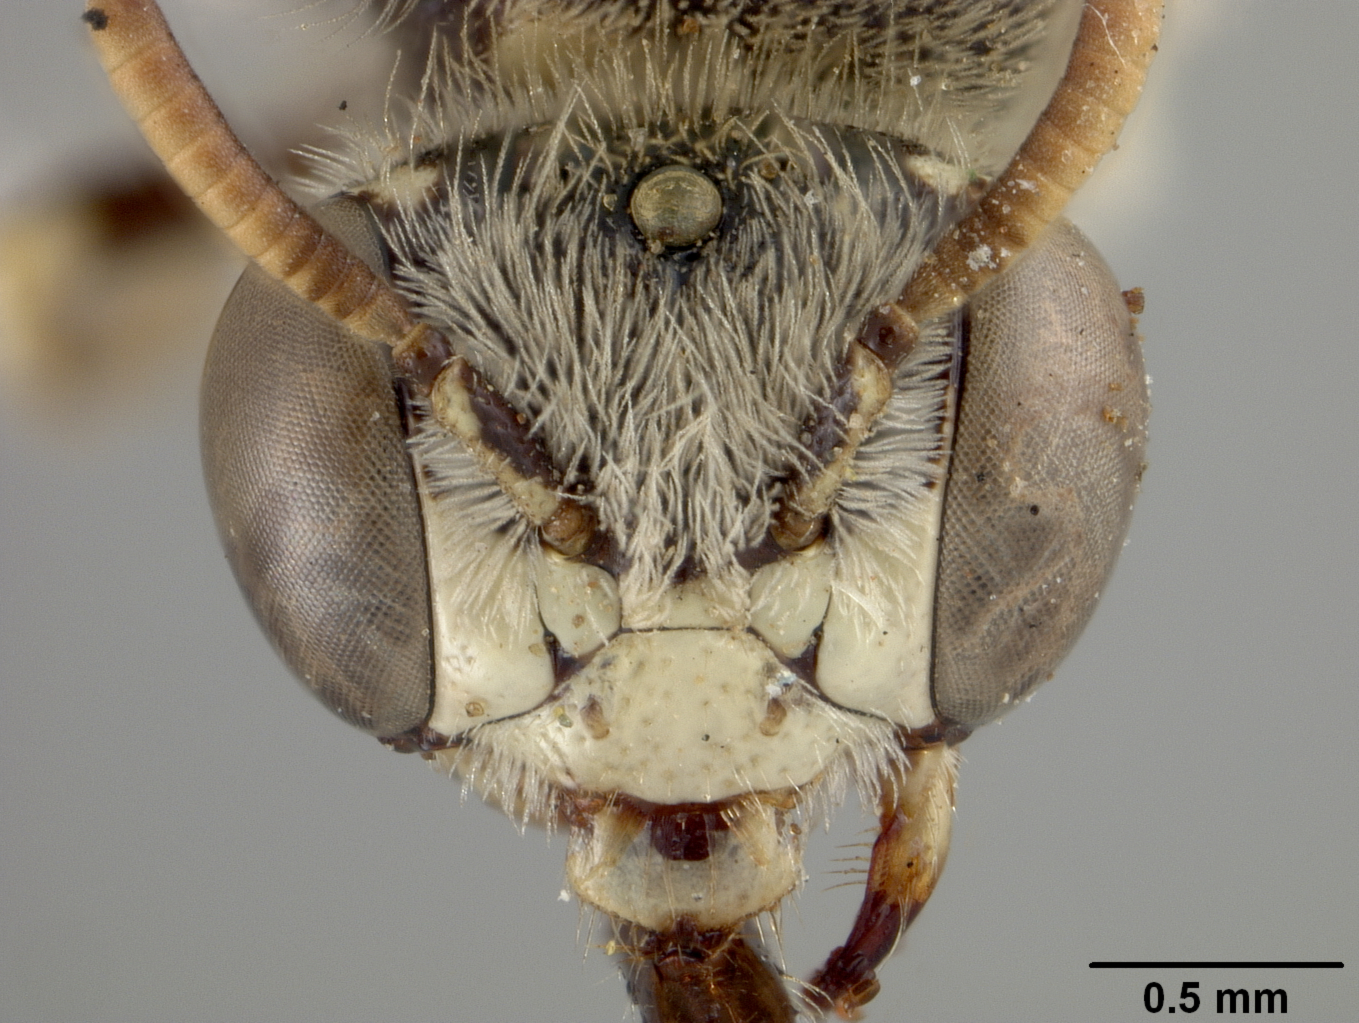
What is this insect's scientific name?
Spinoliella euphorbiae
